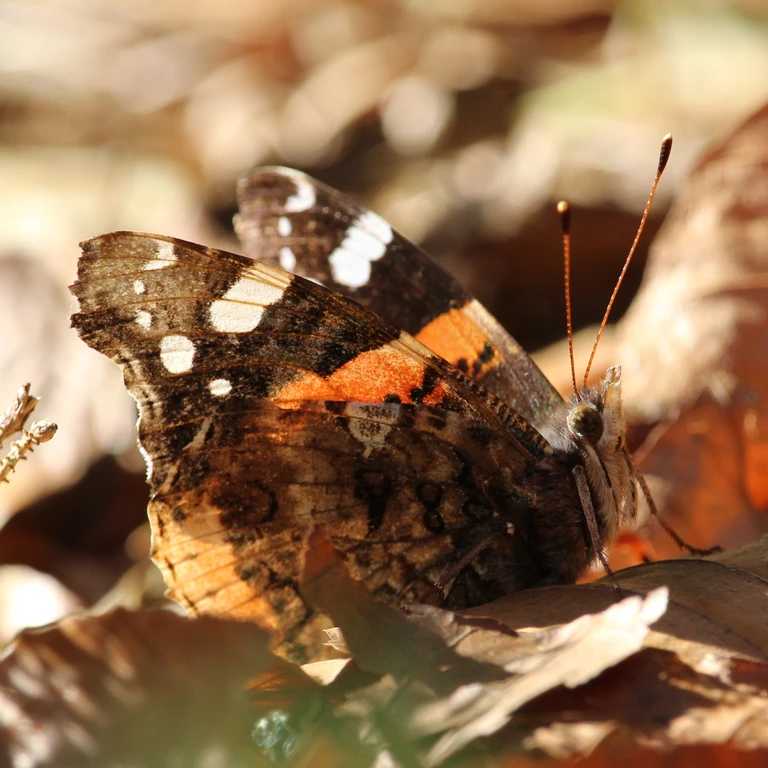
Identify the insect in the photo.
Vanessa atalanta
